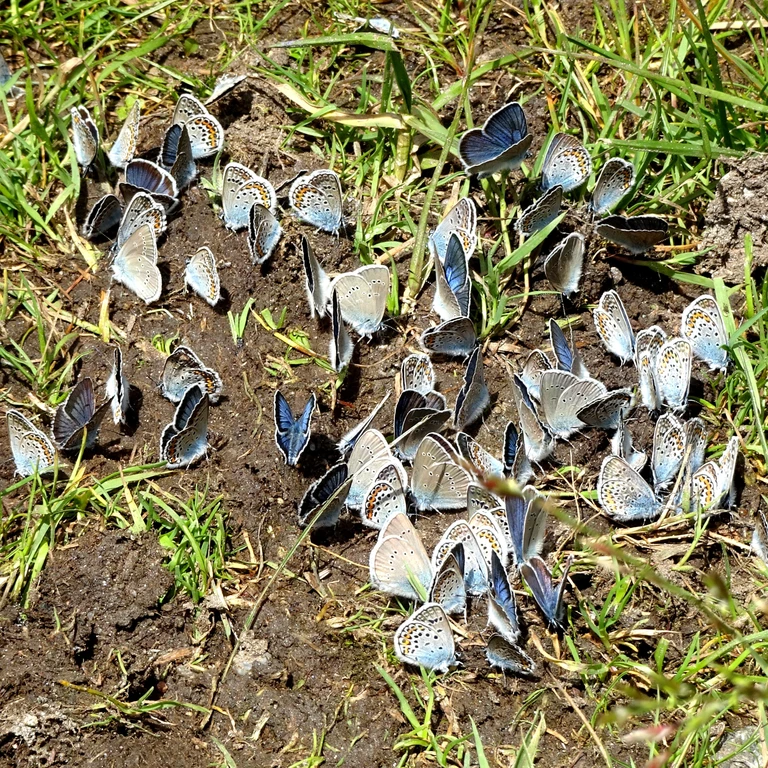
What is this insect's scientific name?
Plebejus argus
